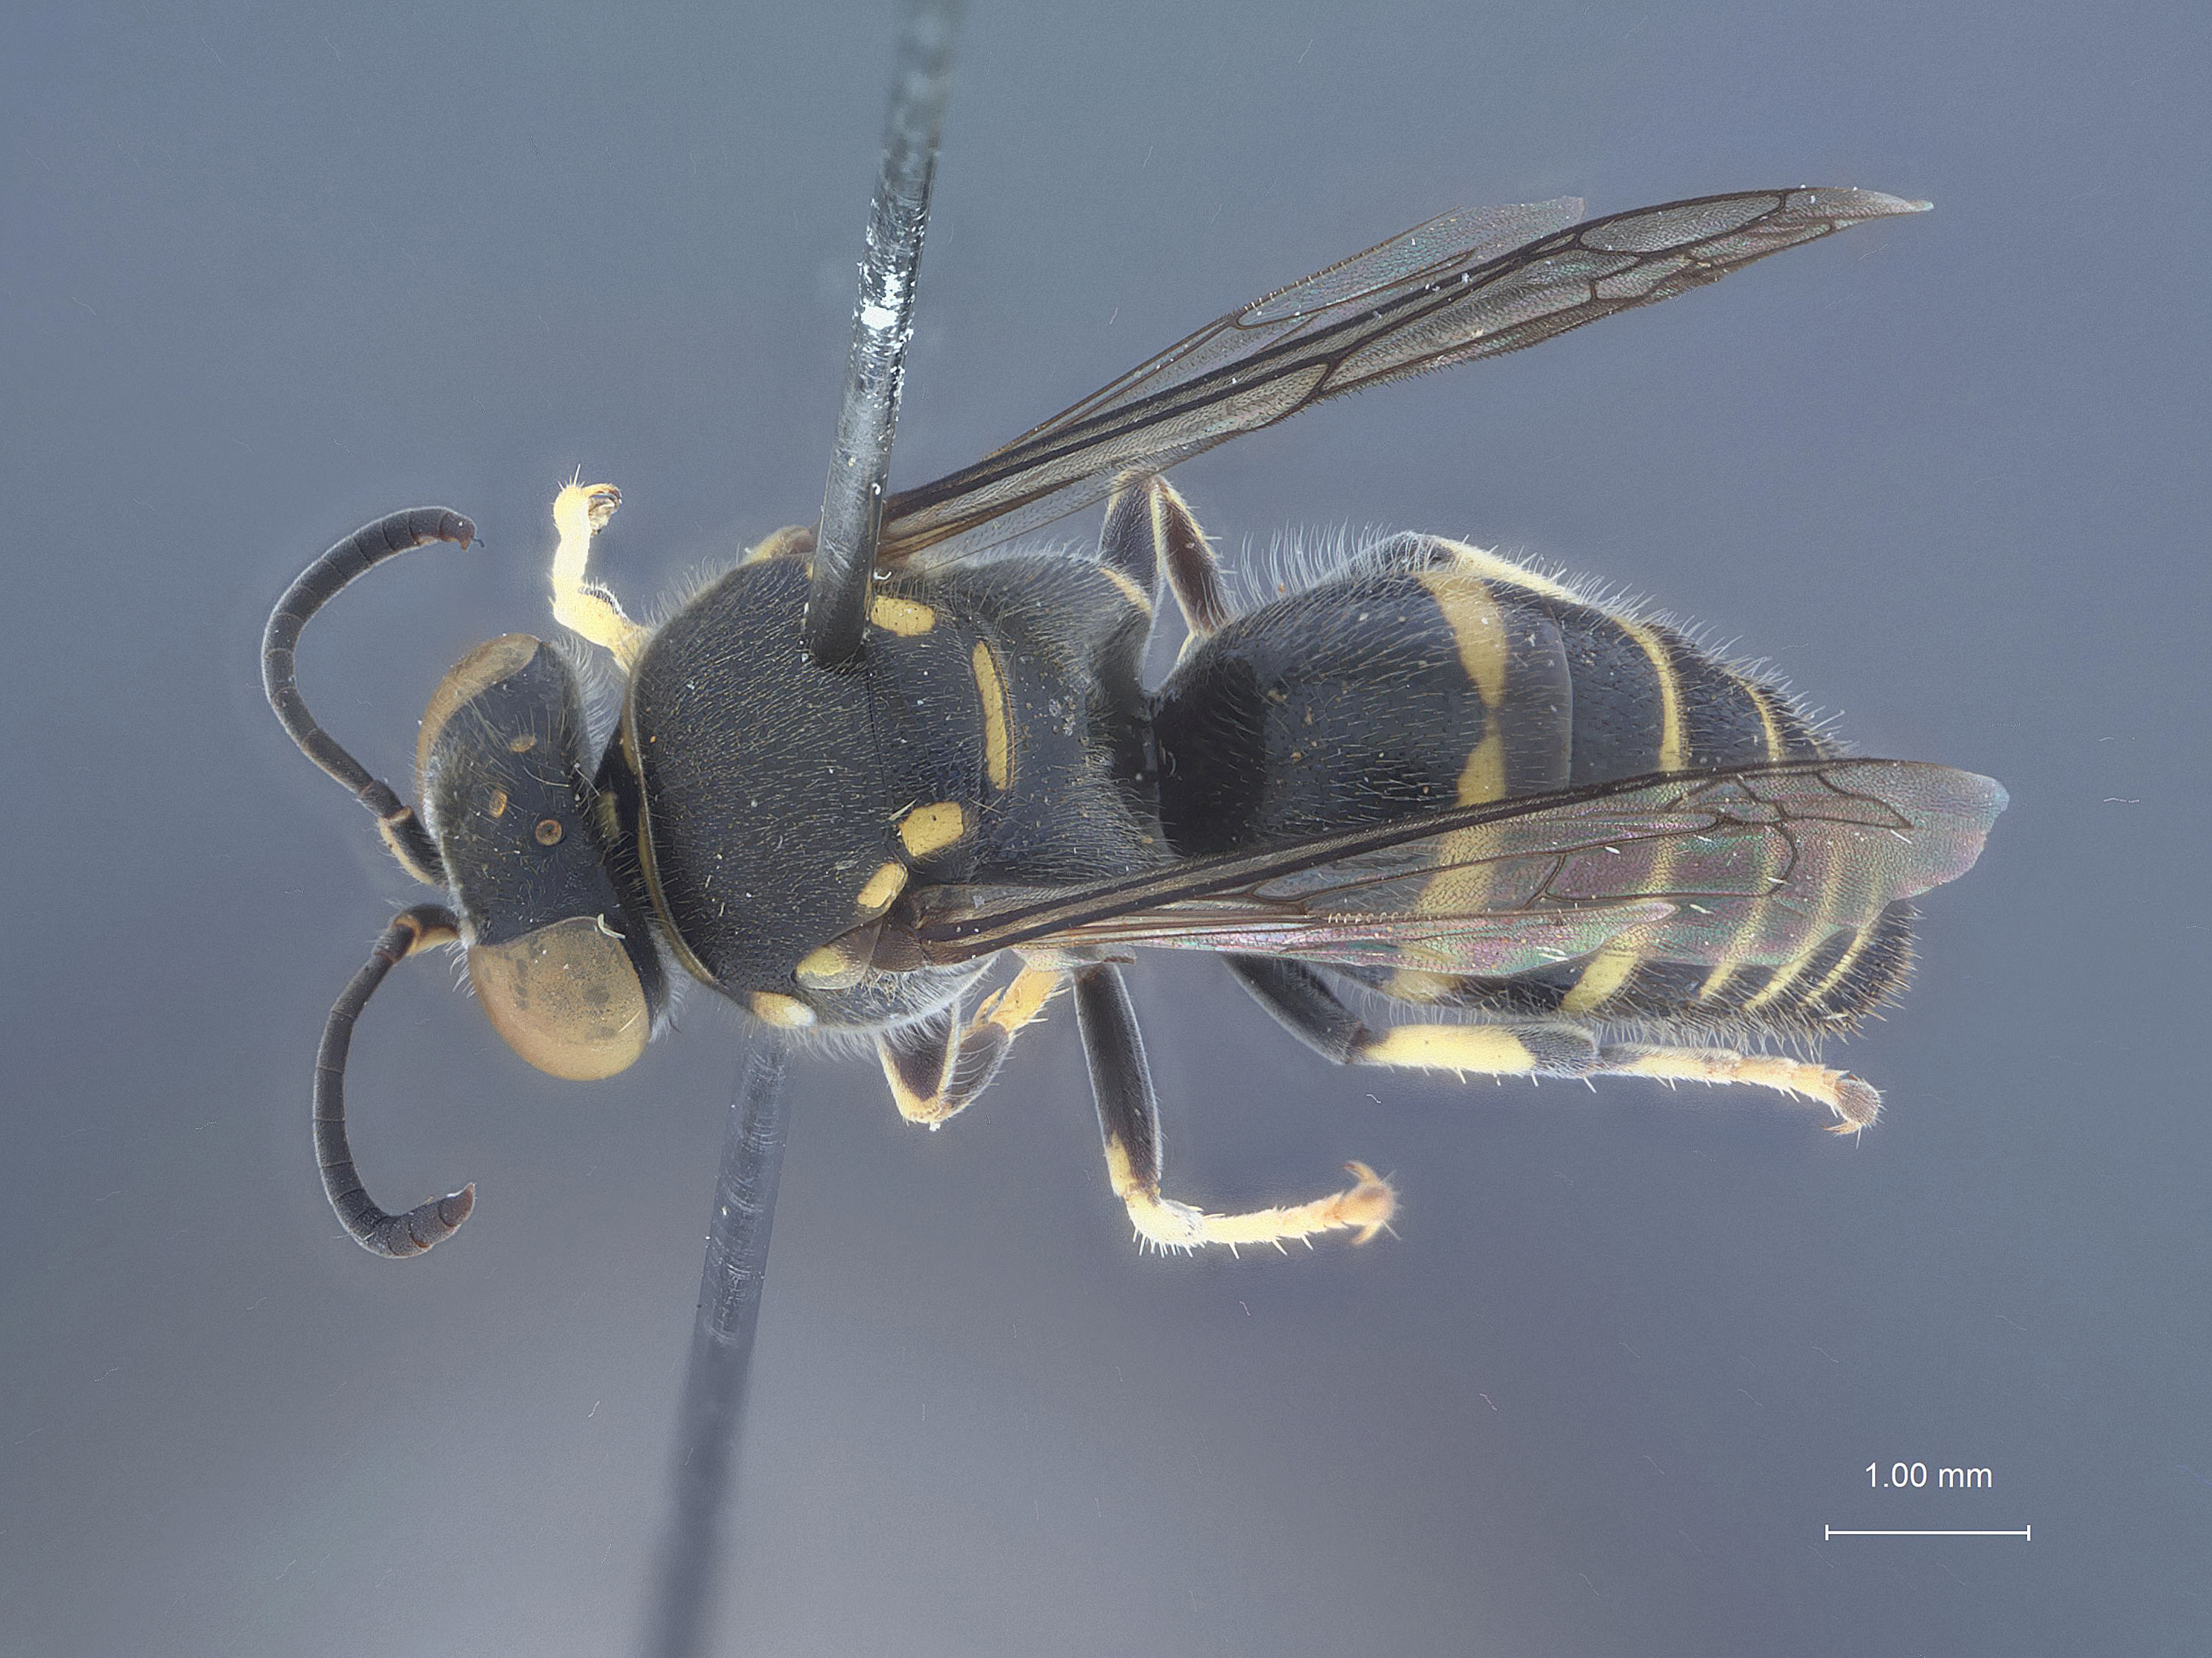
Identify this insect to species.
Bembecinus philippinensis
